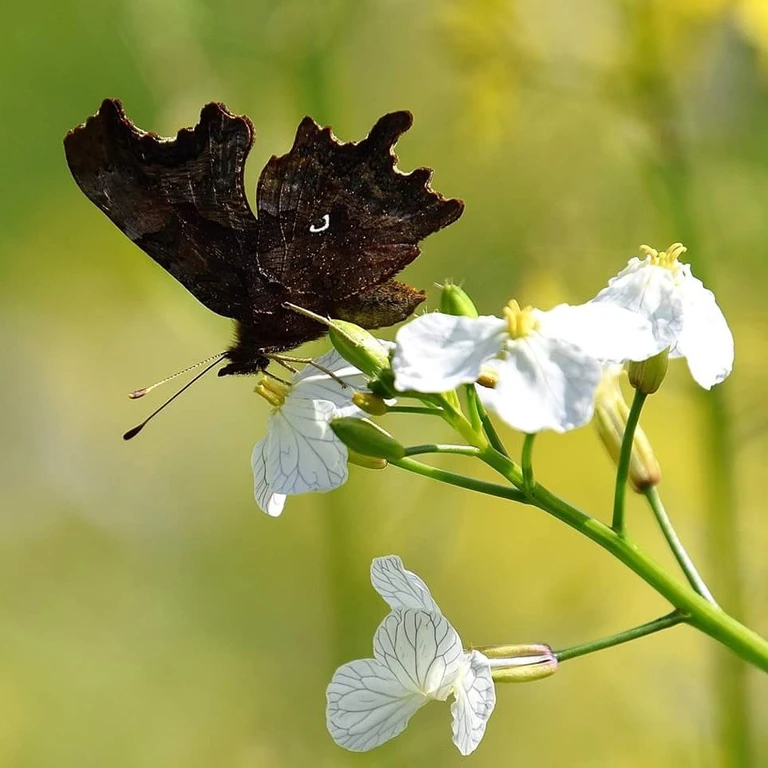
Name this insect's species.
Polygonia c-album
